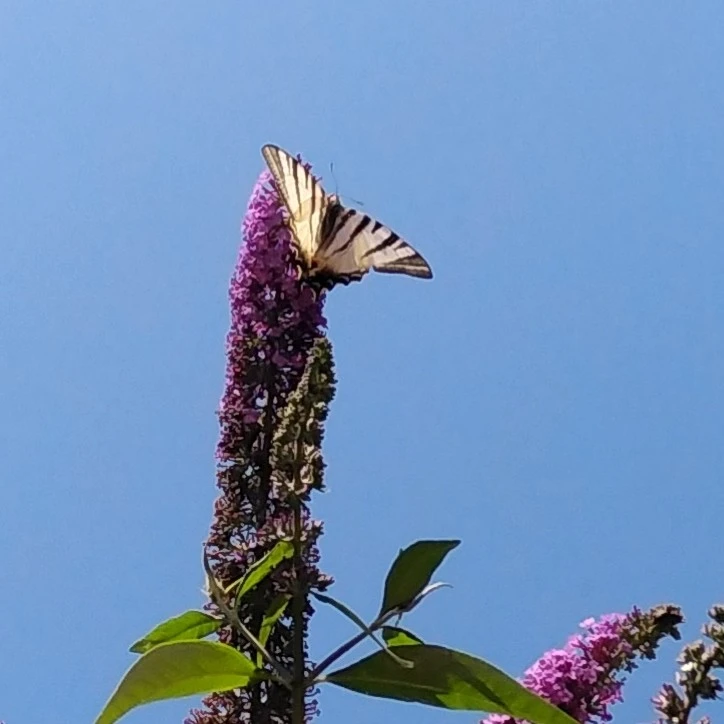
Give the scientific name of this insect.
Iphiclides podalirius
